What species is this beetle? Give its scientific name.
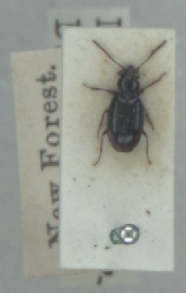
Bembidion doris
